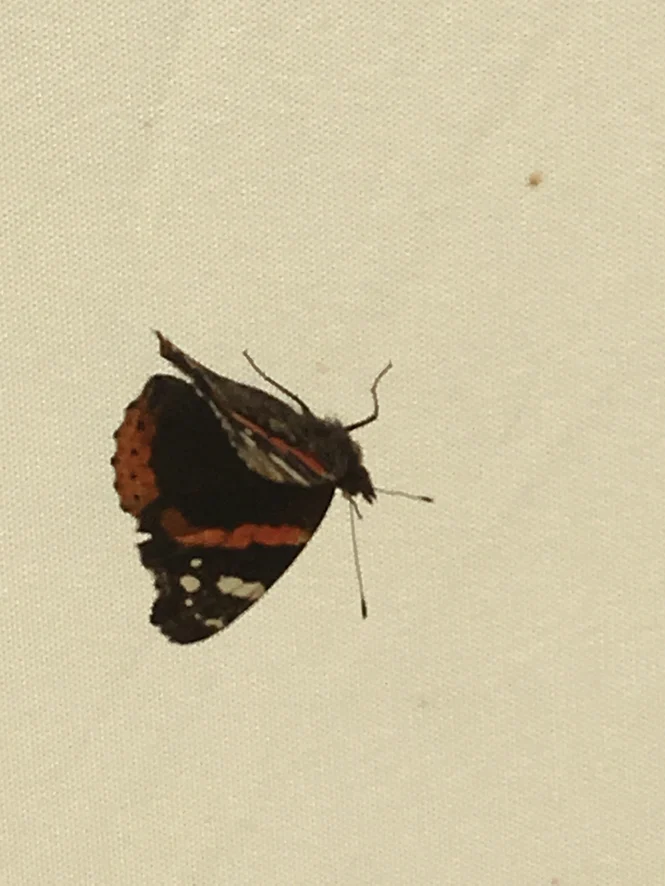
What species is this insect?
Vanessa atalanta
